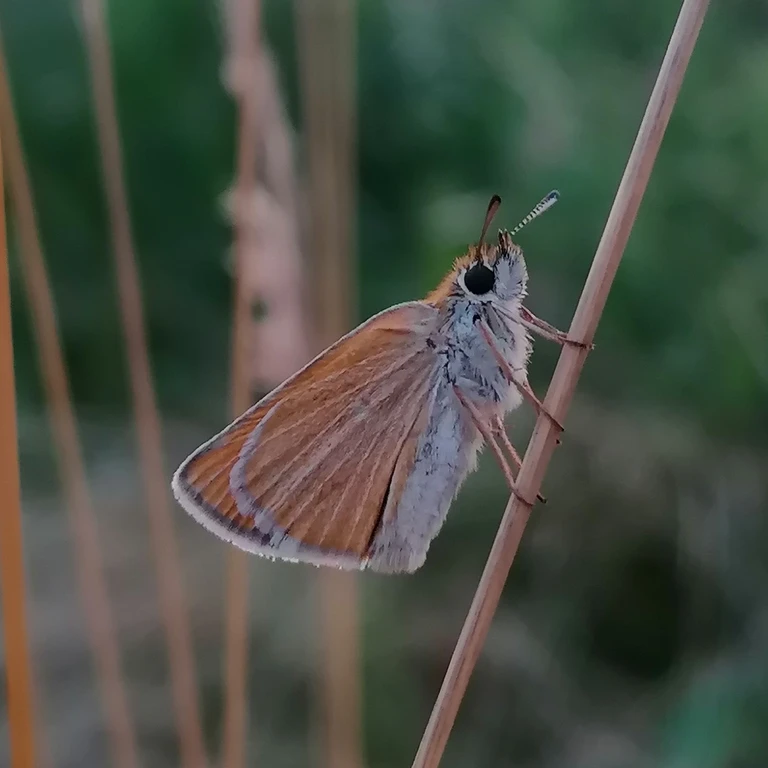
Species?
Thymelicus lineola
